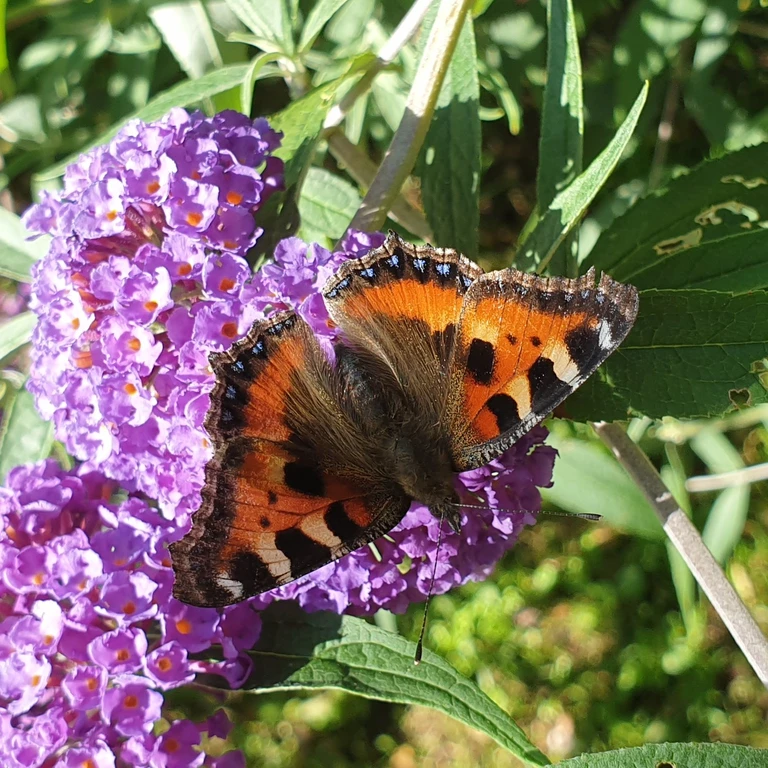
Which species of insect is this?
Aglais urticae
